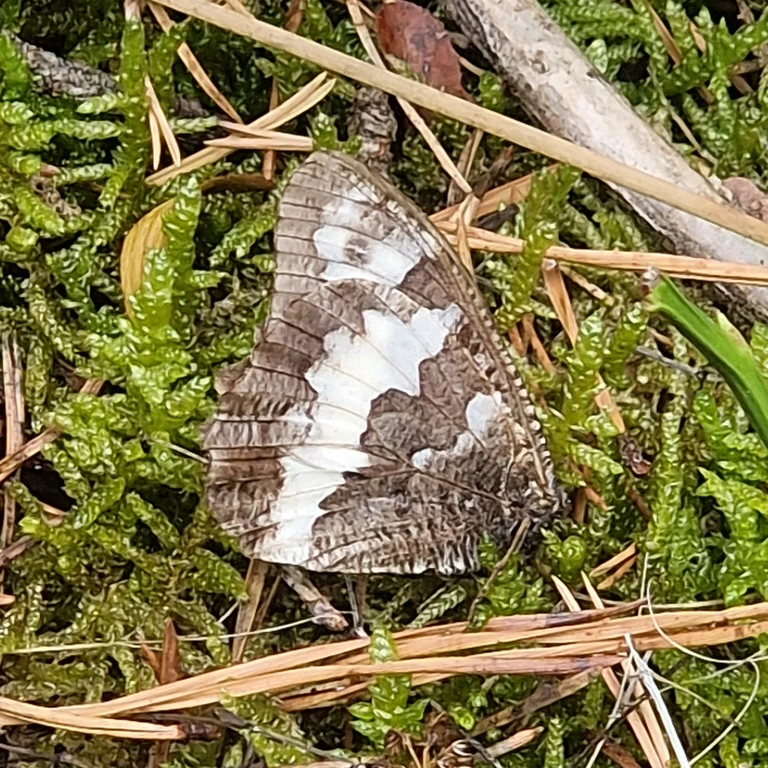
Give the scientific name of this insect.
Brintesia circe
